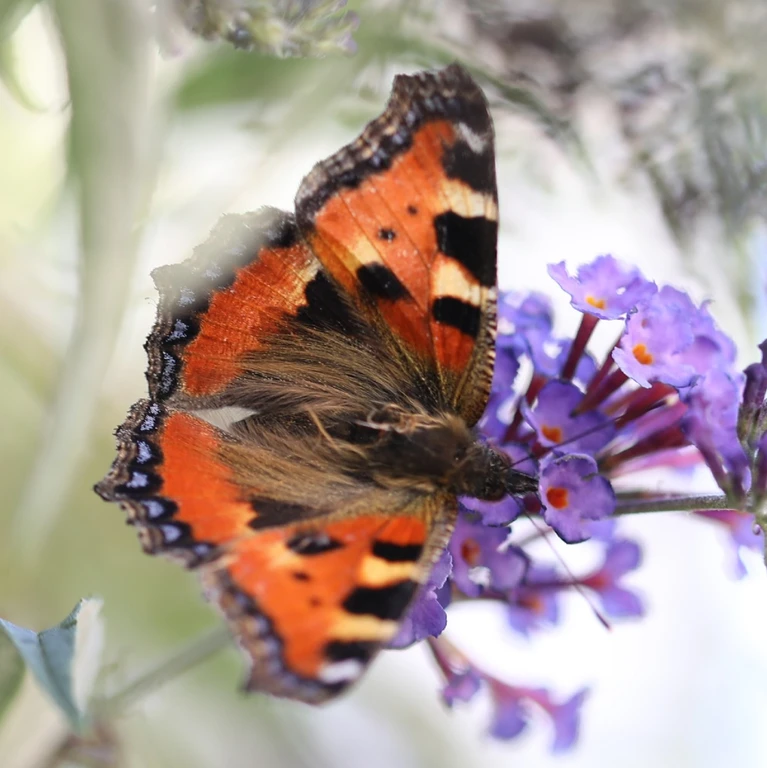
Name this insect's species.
Aglais urticae
